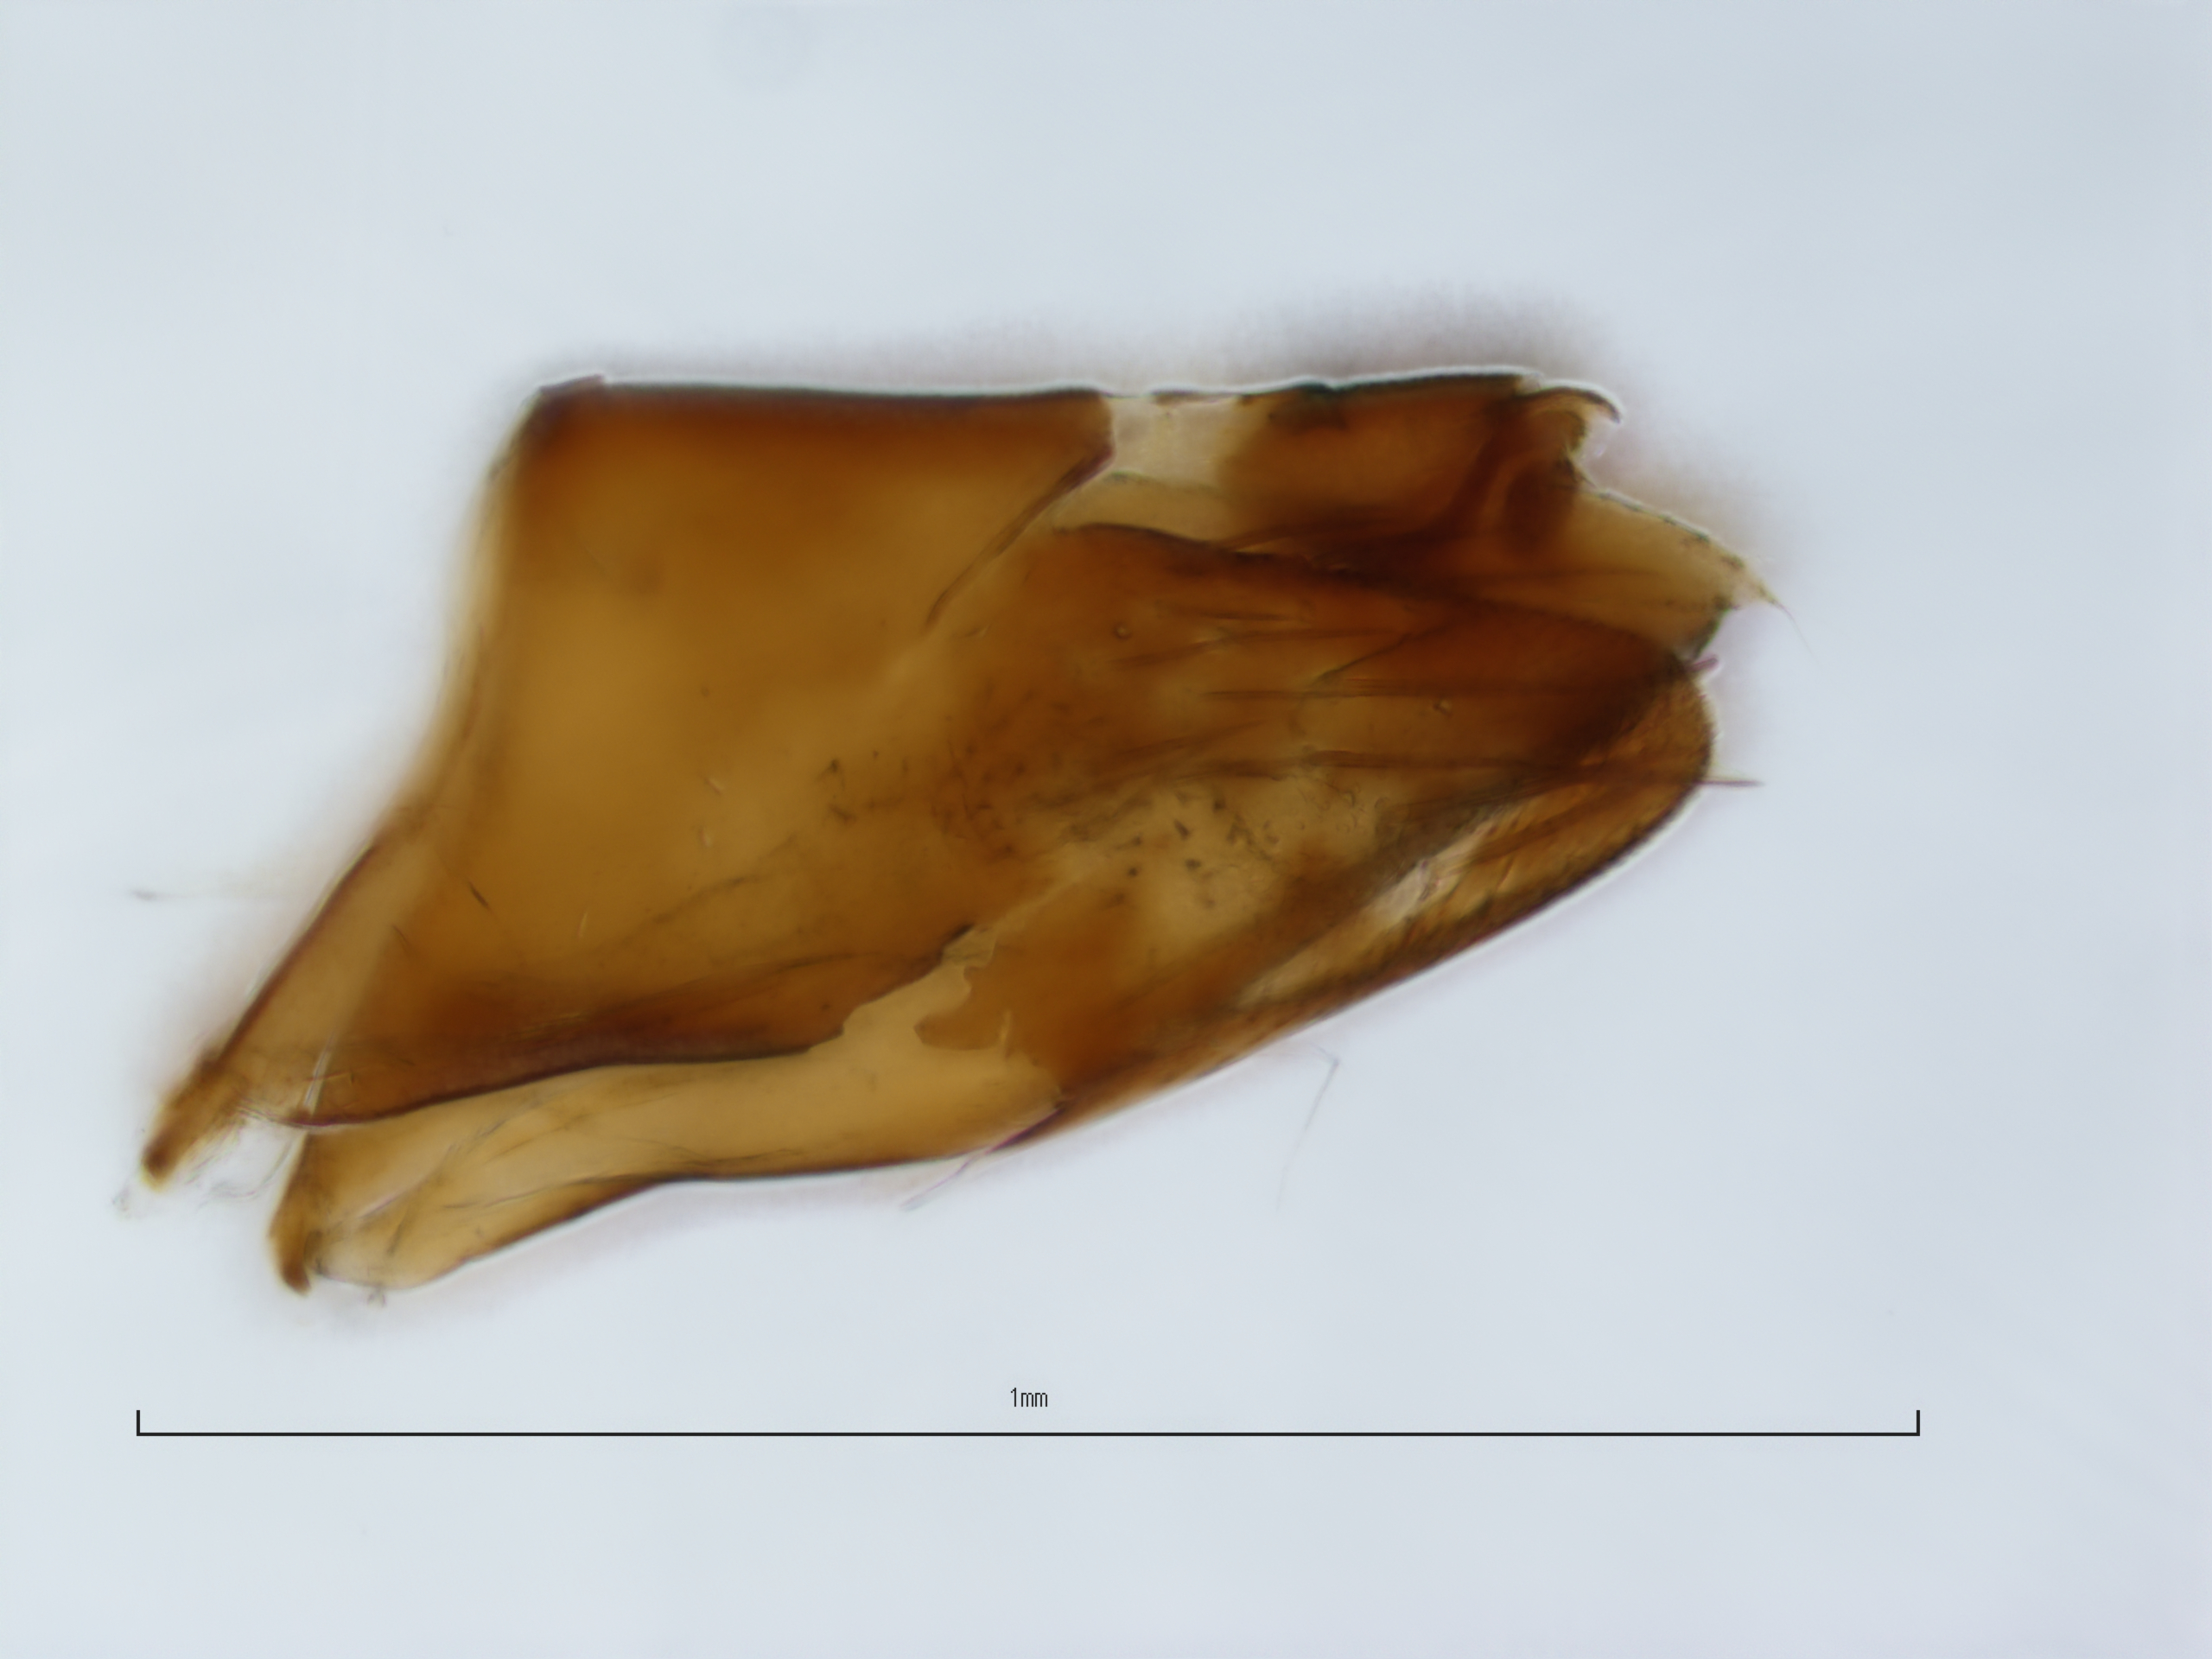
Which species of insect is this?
Scaphytopius abbreviatus
